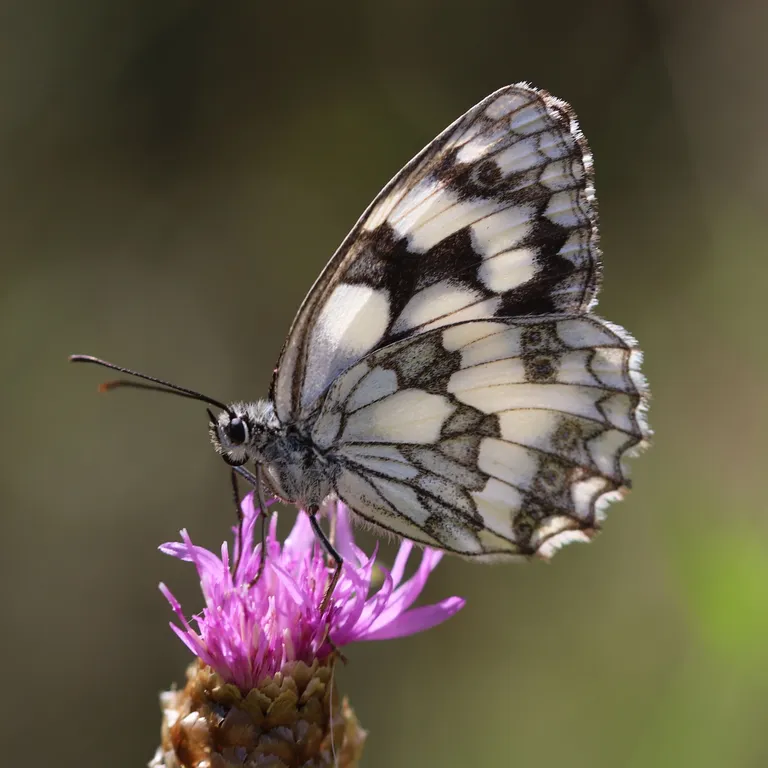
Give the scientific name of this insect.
Melanargia galathea
